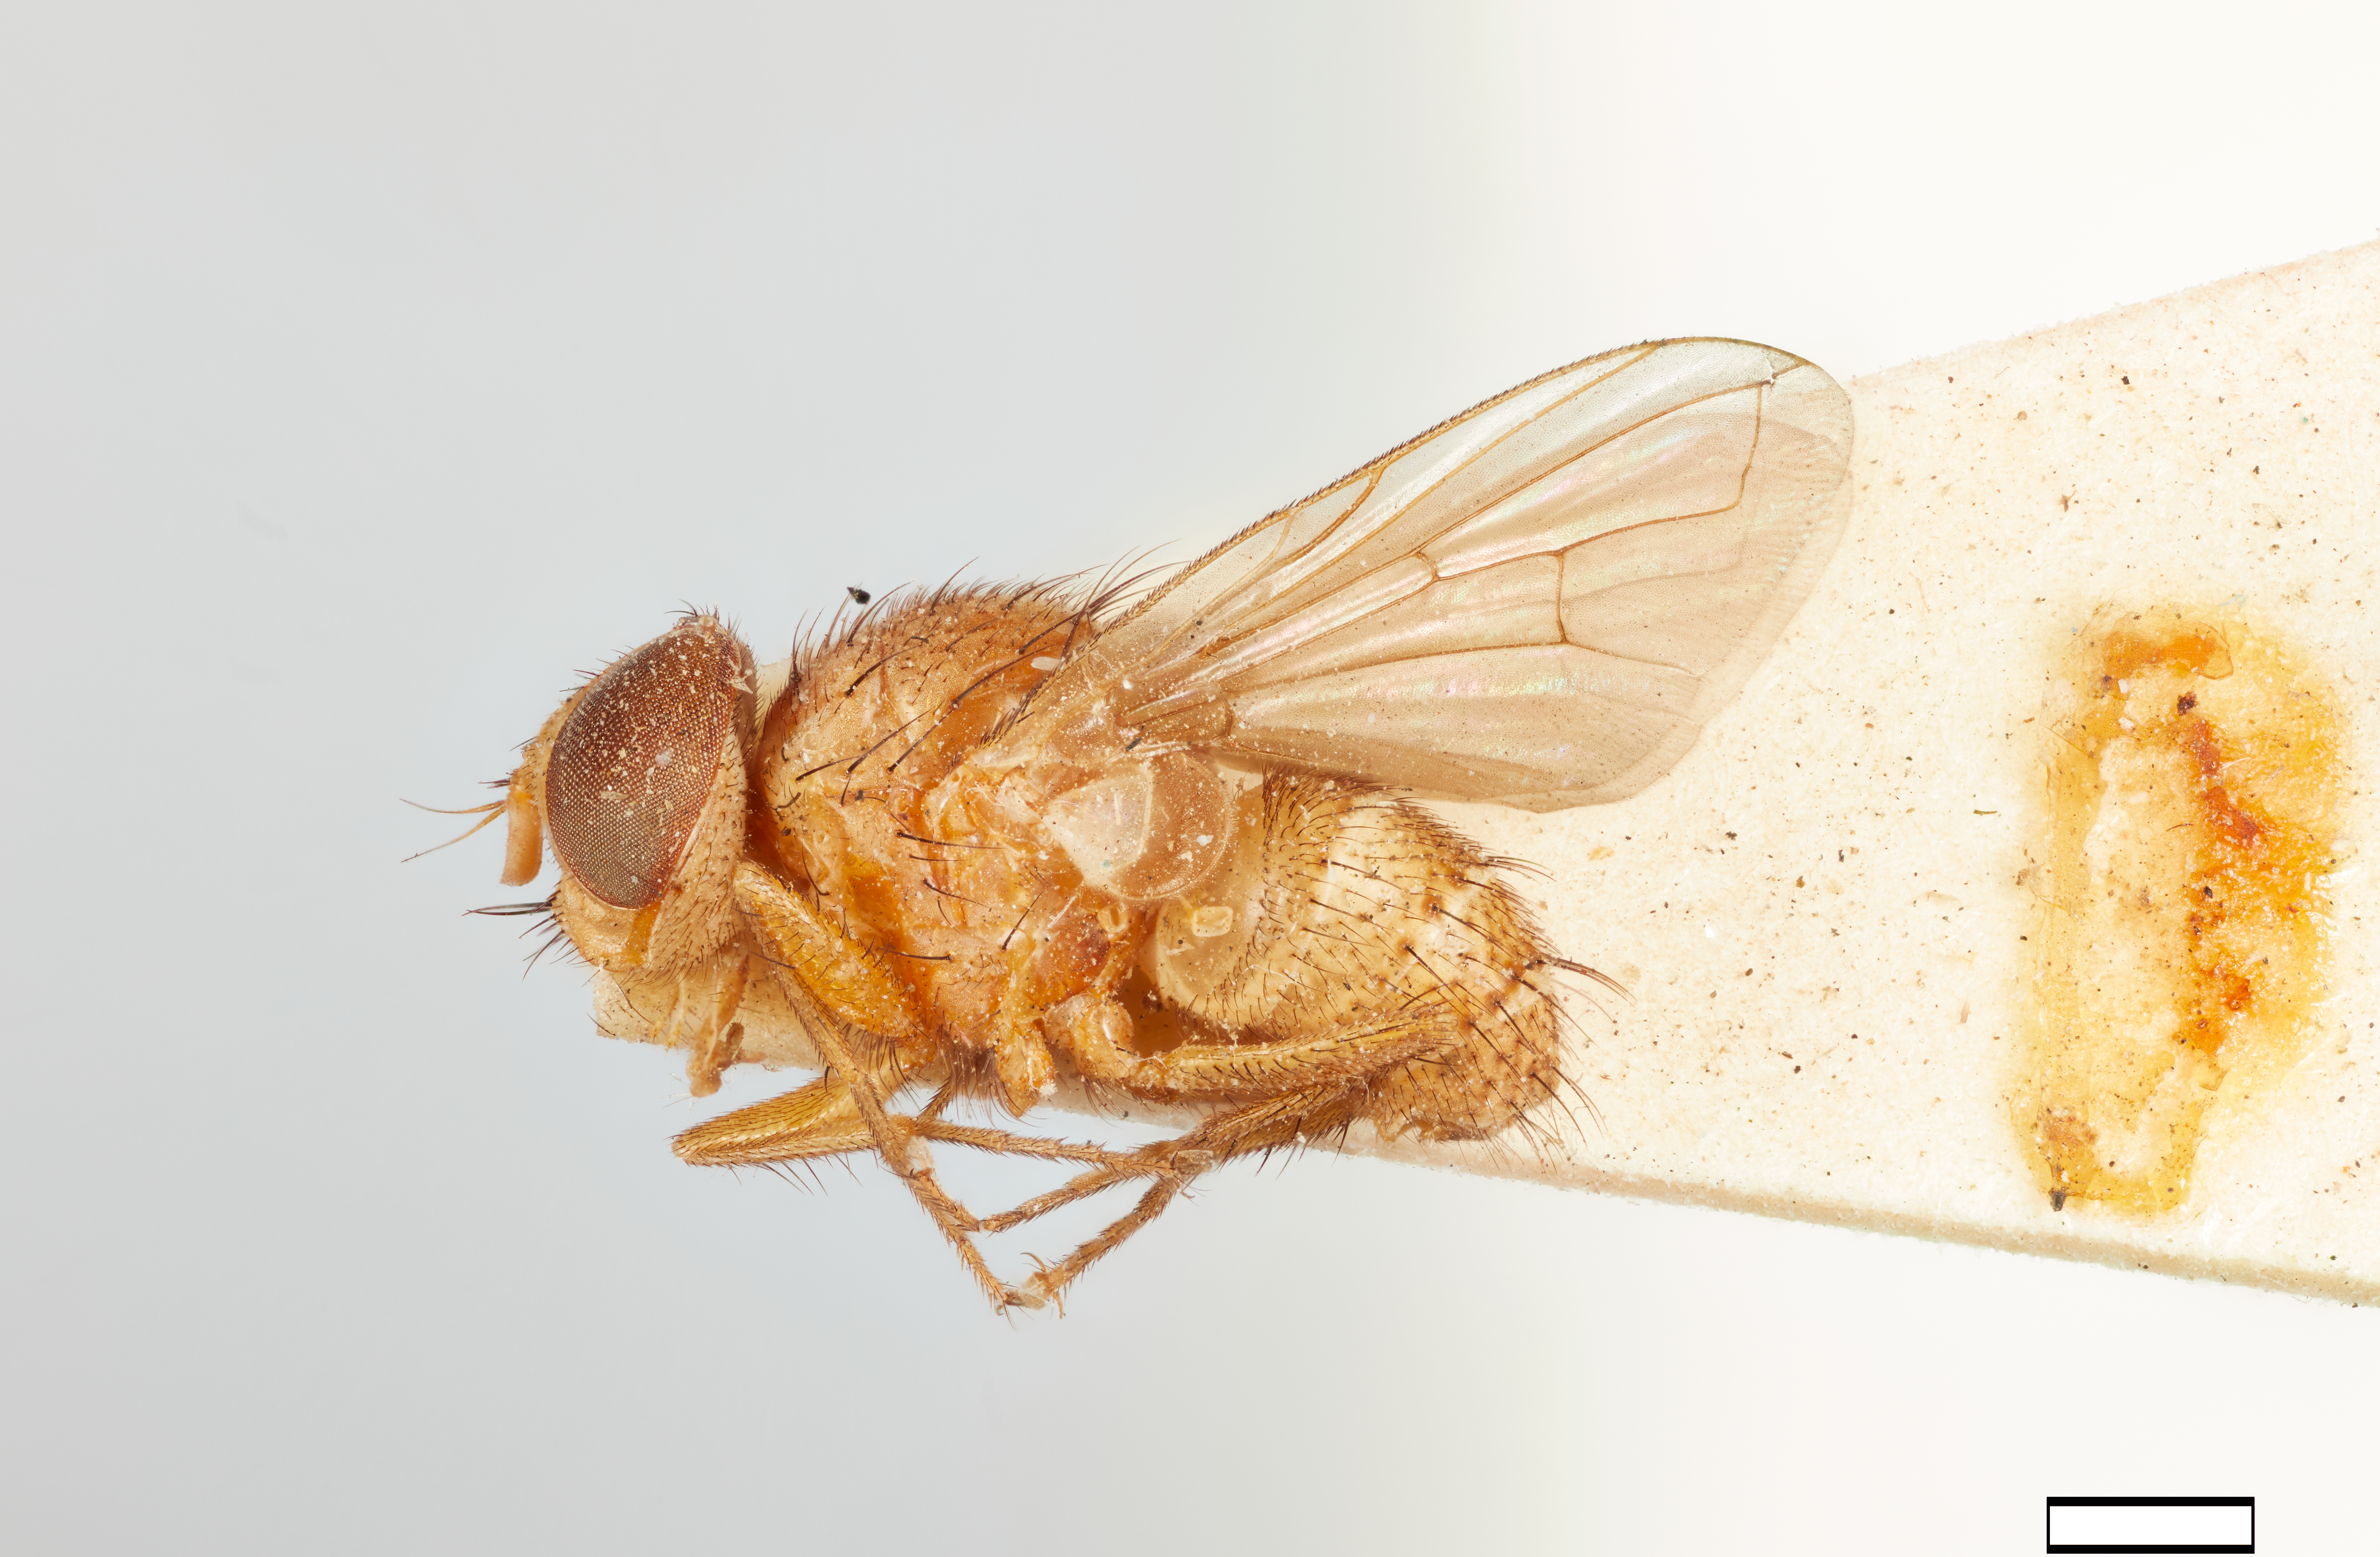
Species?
Palpostoma testacea
